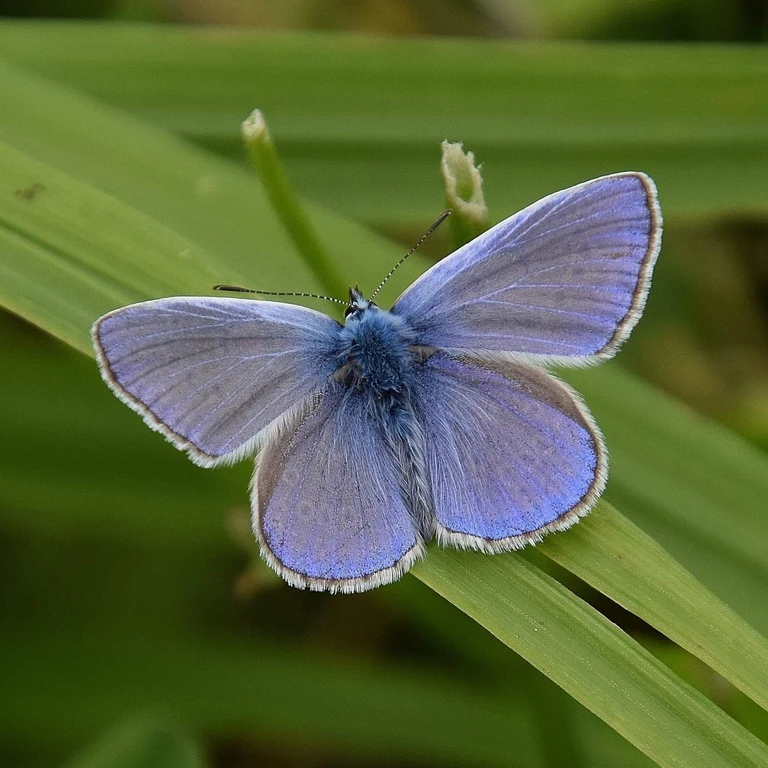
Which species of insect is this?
Polyommatus icarus
